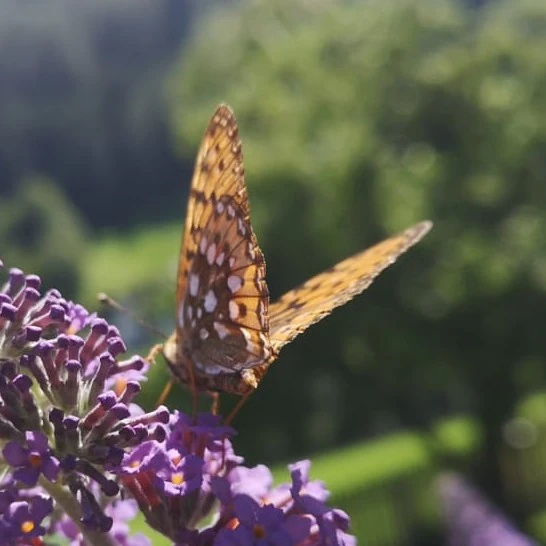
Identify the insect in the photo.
Speyeria aglaja
